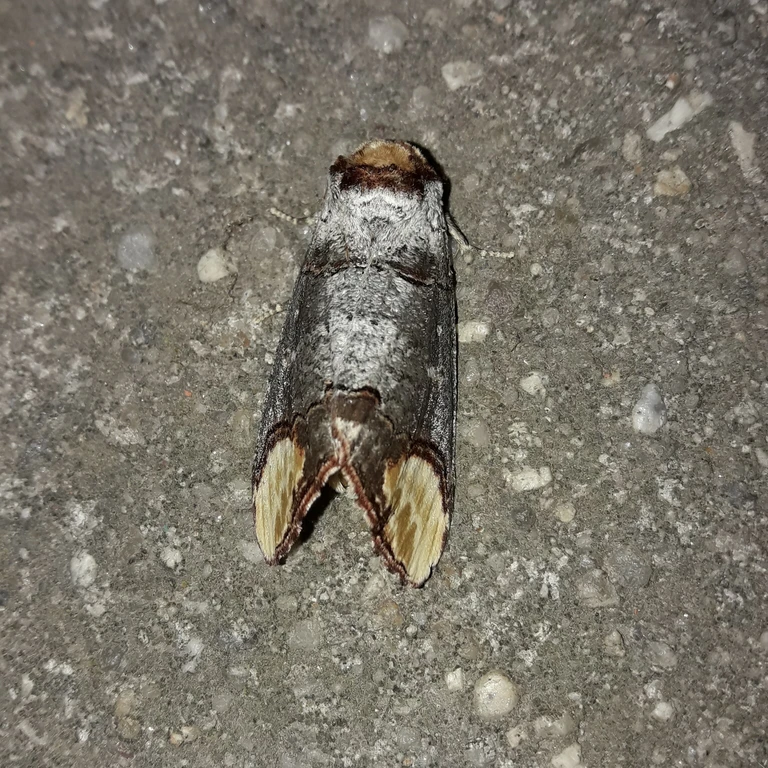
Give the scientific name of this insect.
Phalera bucephala
